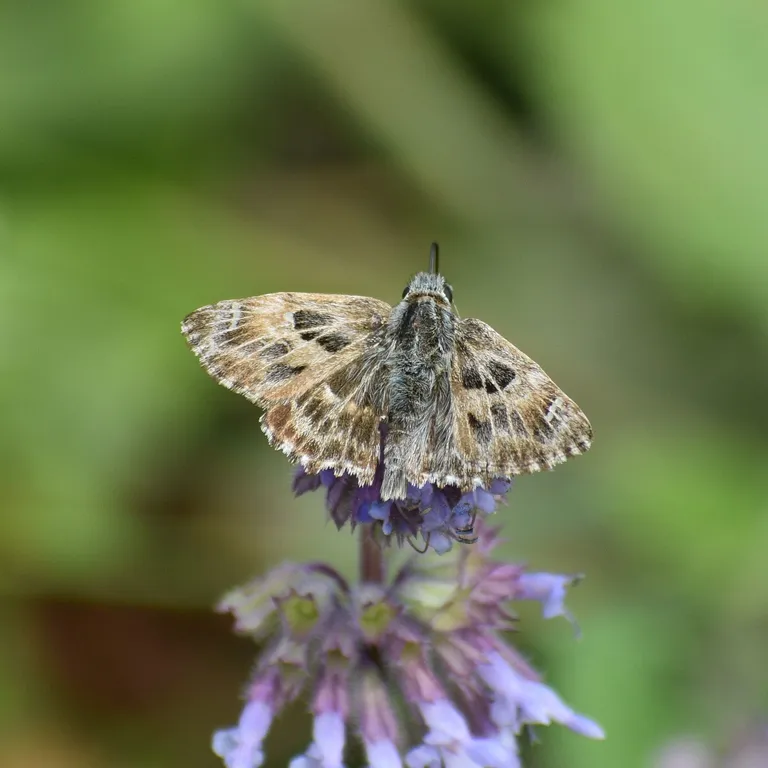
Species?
Carcharodus alceae
